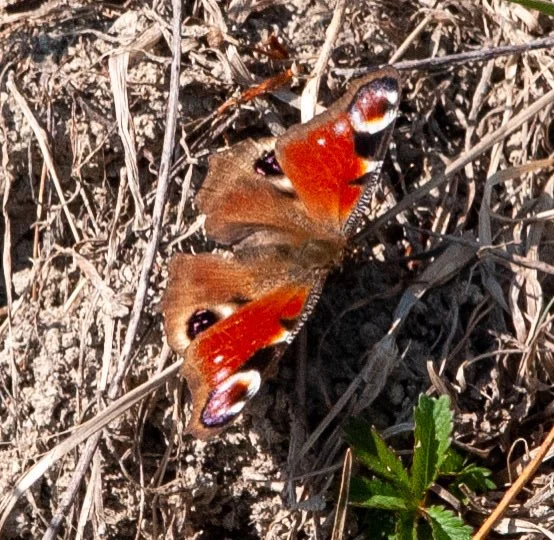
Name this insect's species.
Aglais io
